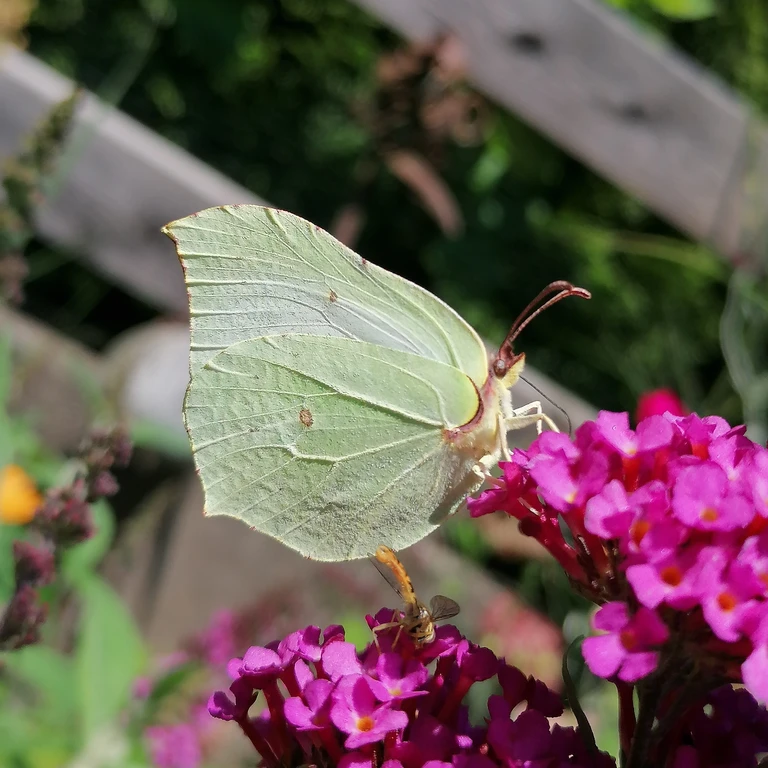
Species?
Gonepteryx rhamni
